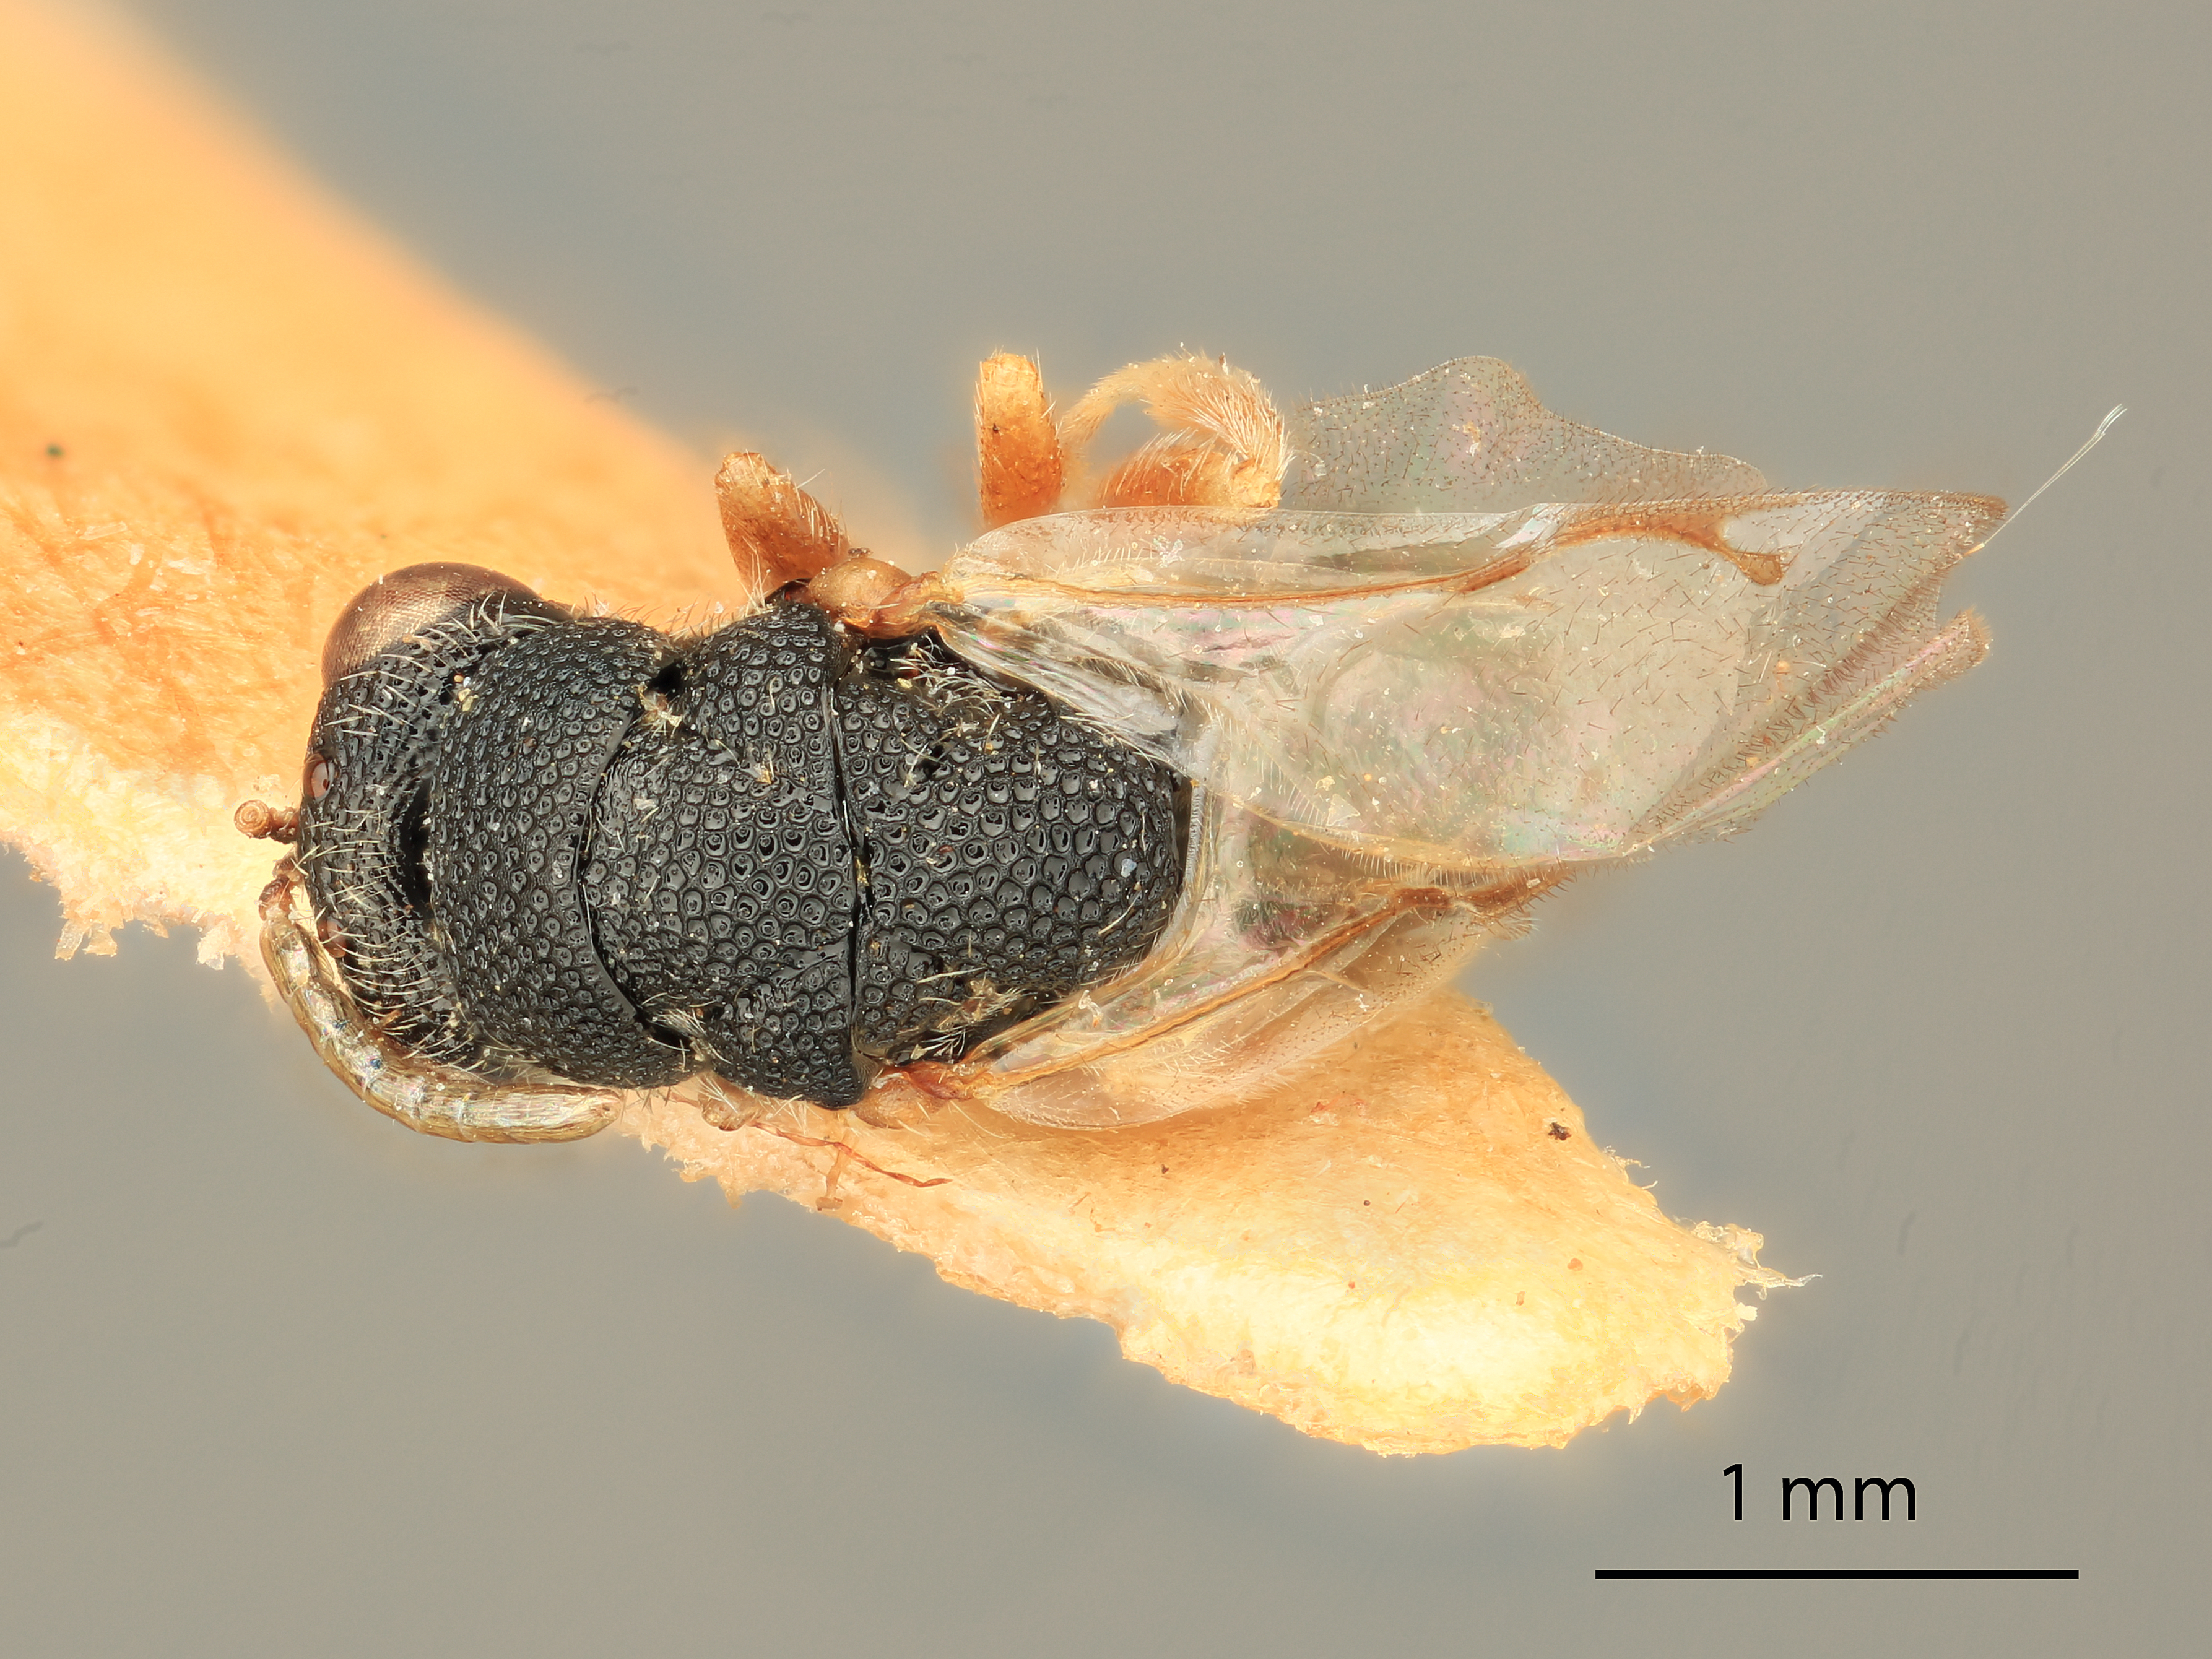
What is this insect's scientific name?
Eurytoma numerosa
